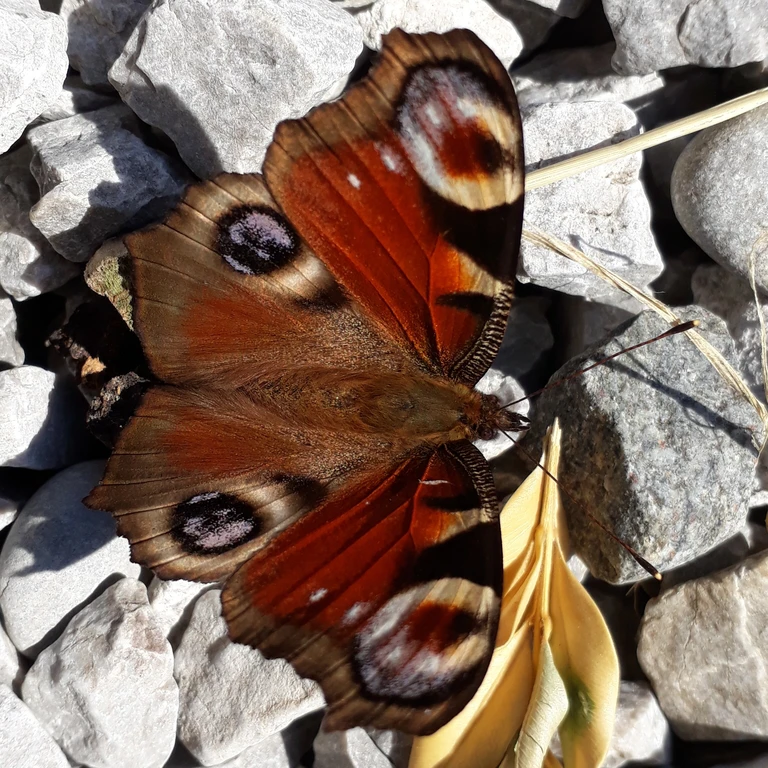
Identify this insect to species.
Aglais io
